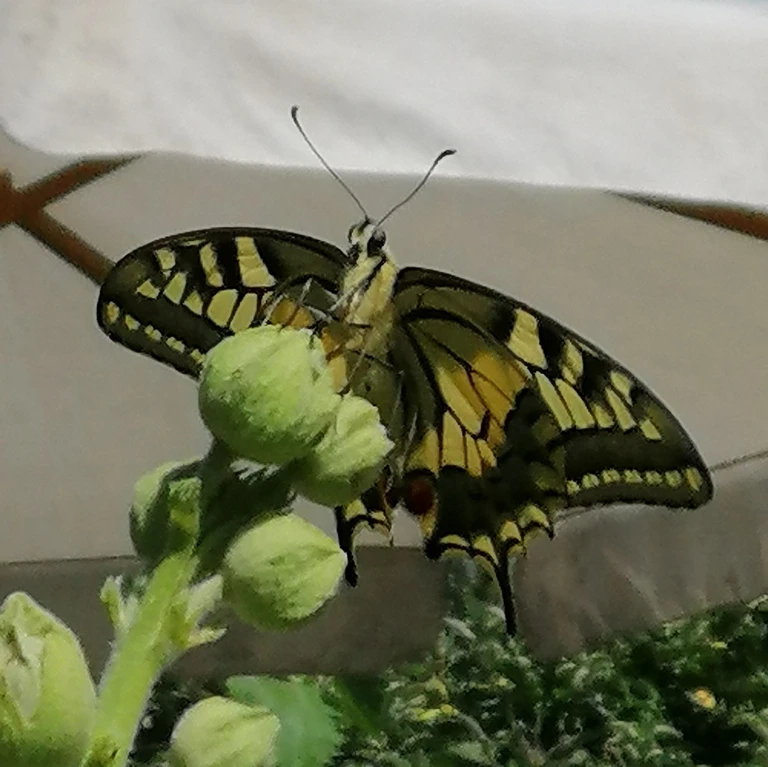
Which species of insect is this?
Papilio machaon
